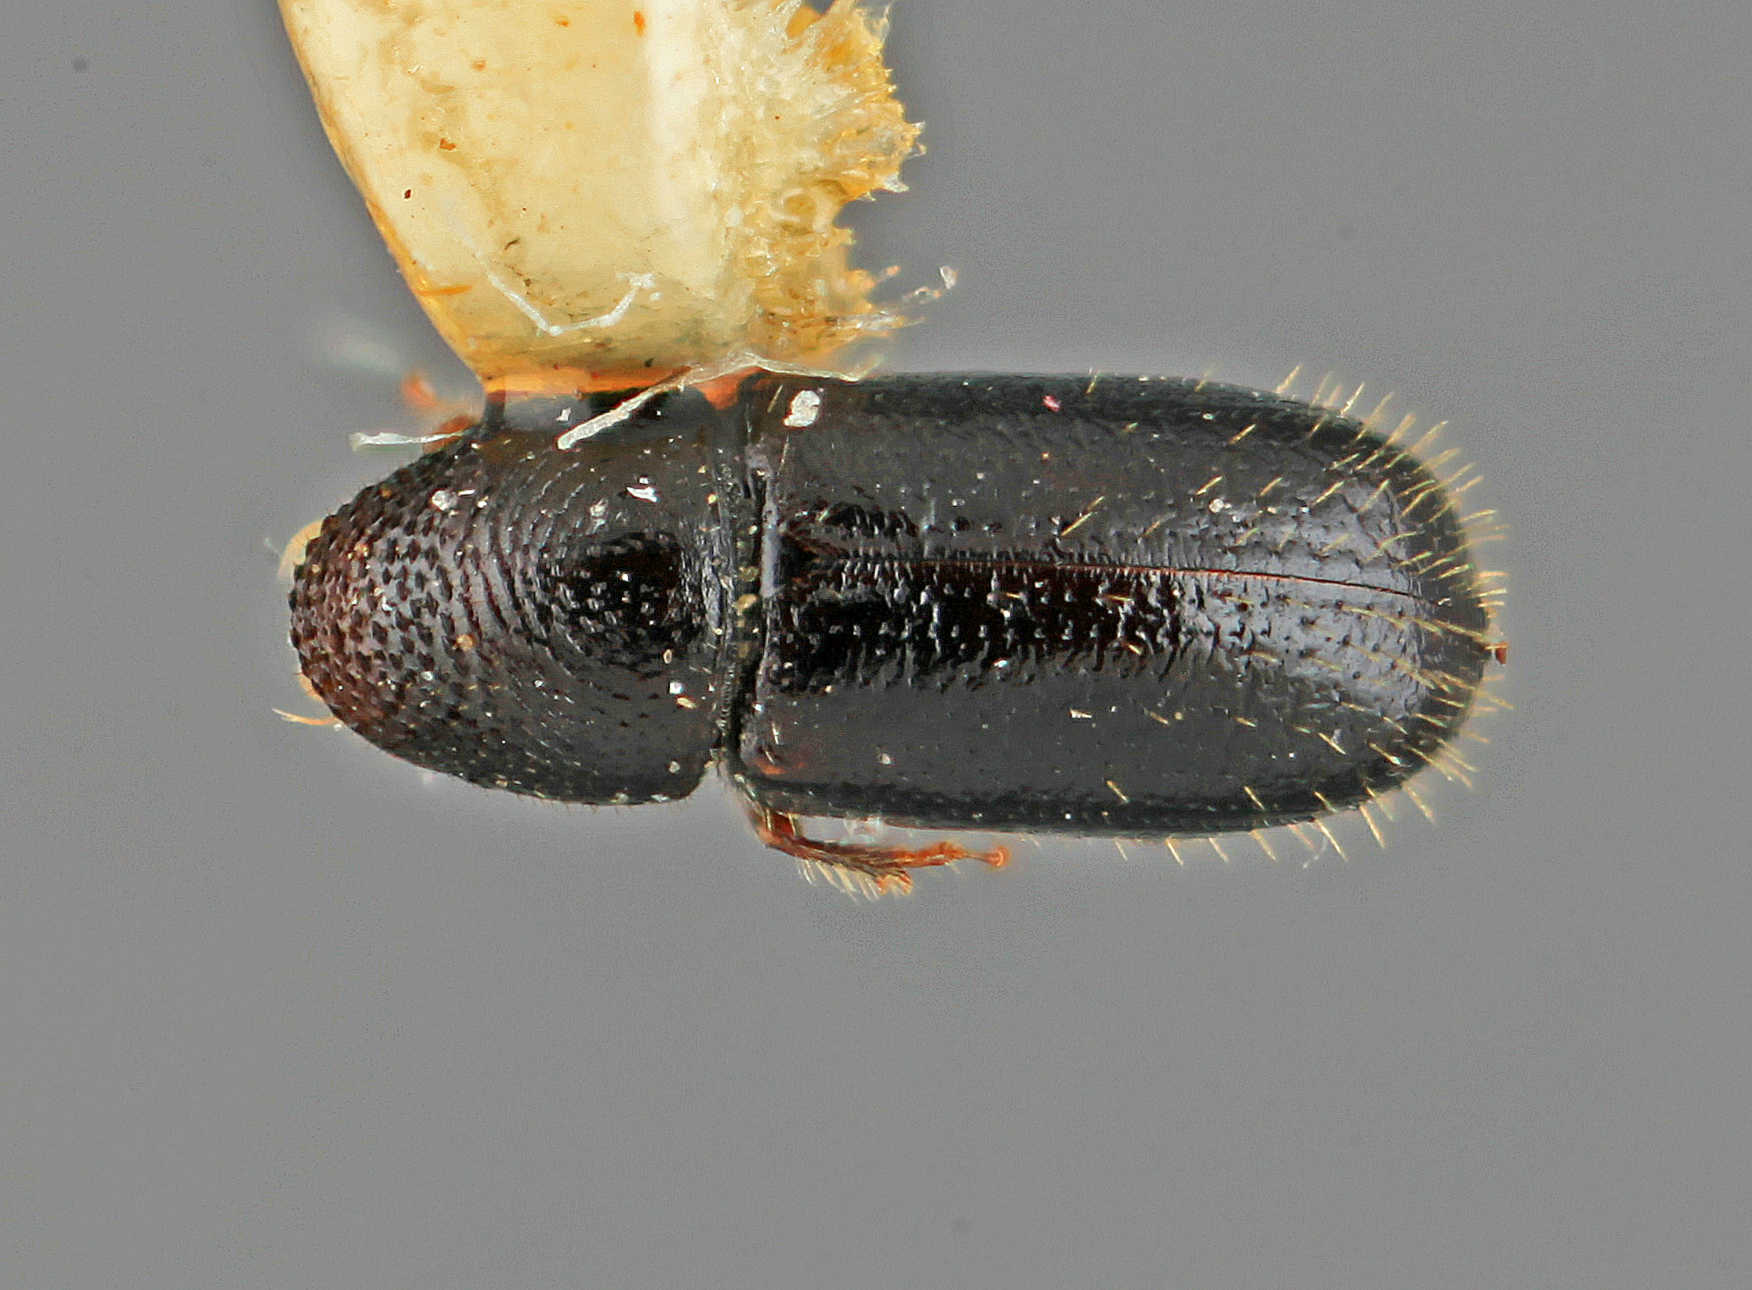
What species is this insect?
Pityophthorus laetus
